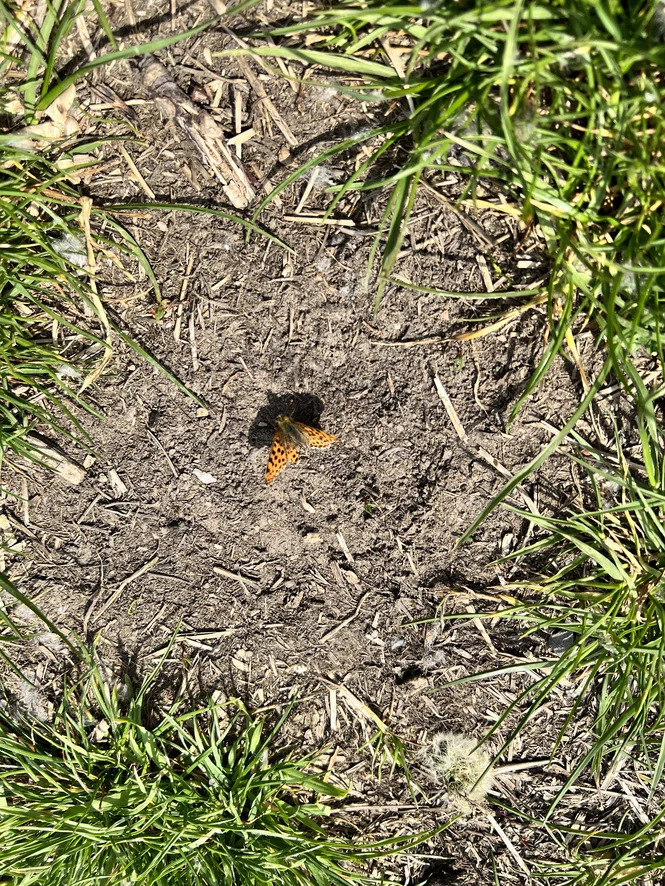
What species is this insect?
Issoria lathonia
